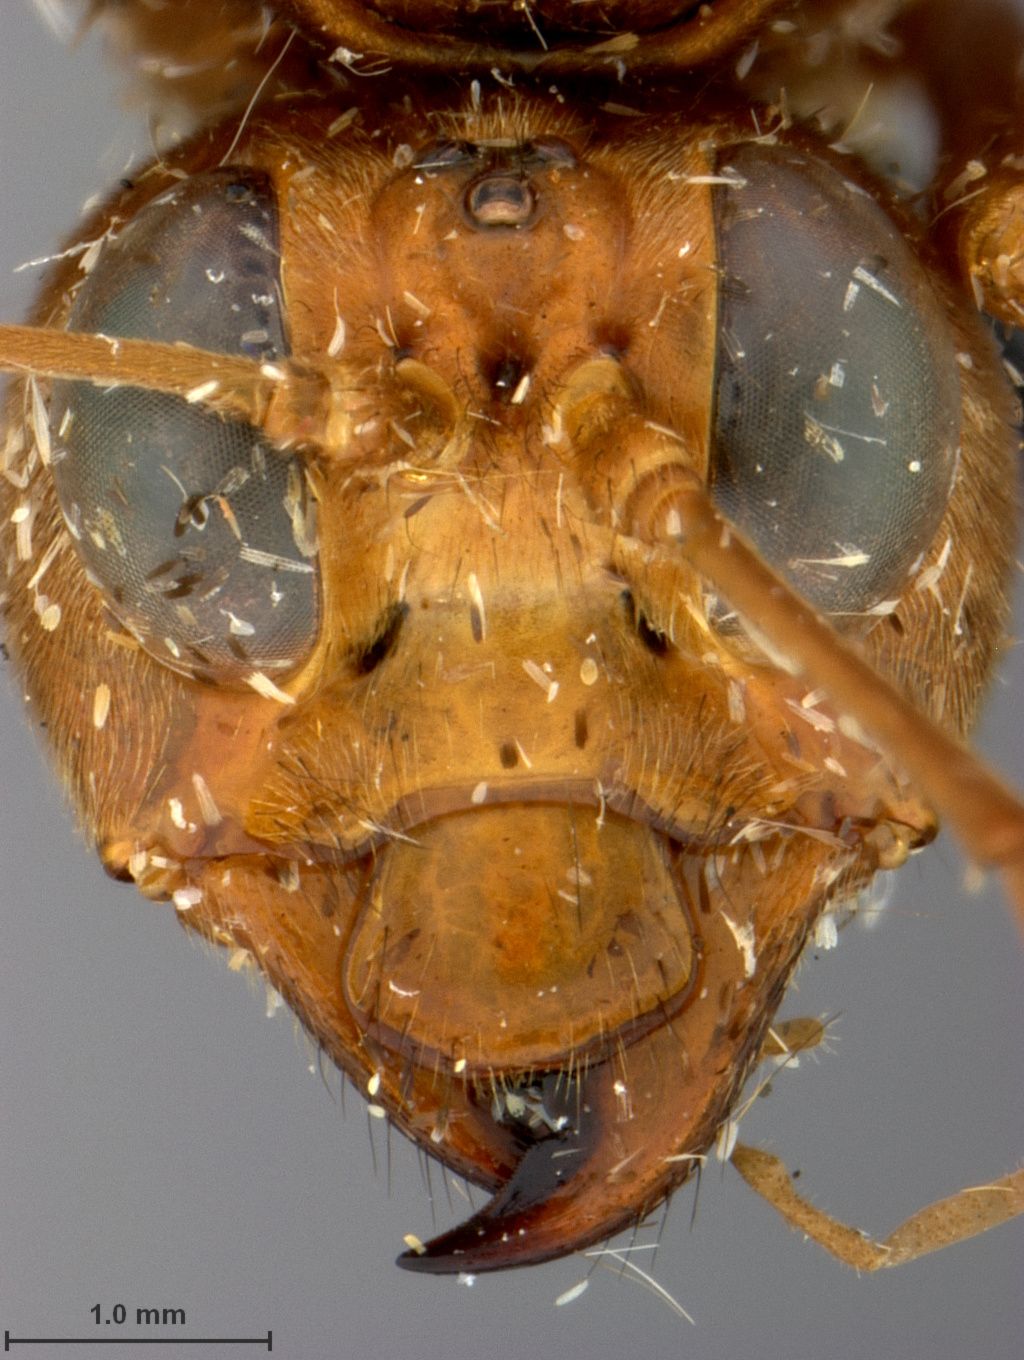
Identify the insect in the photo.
Leptocimbex rufoniger
